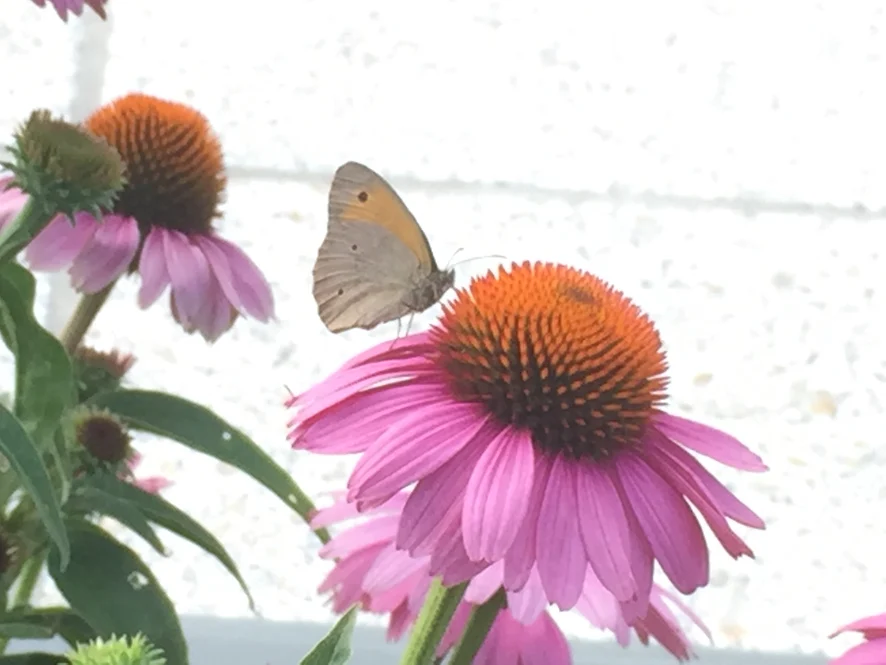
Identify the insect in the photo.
Maniola jurtina
